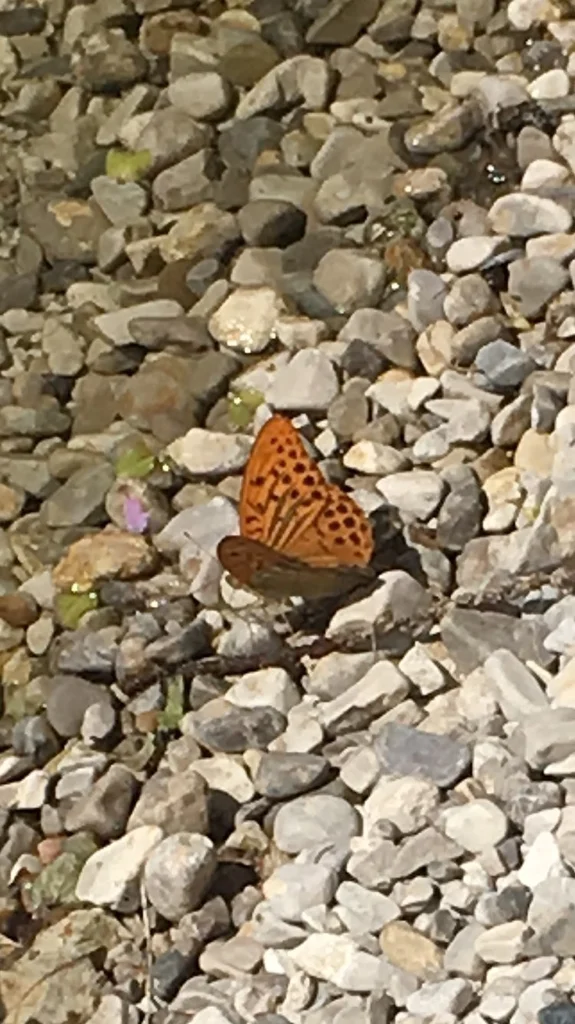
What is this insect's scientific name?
Speyeria aglaja
